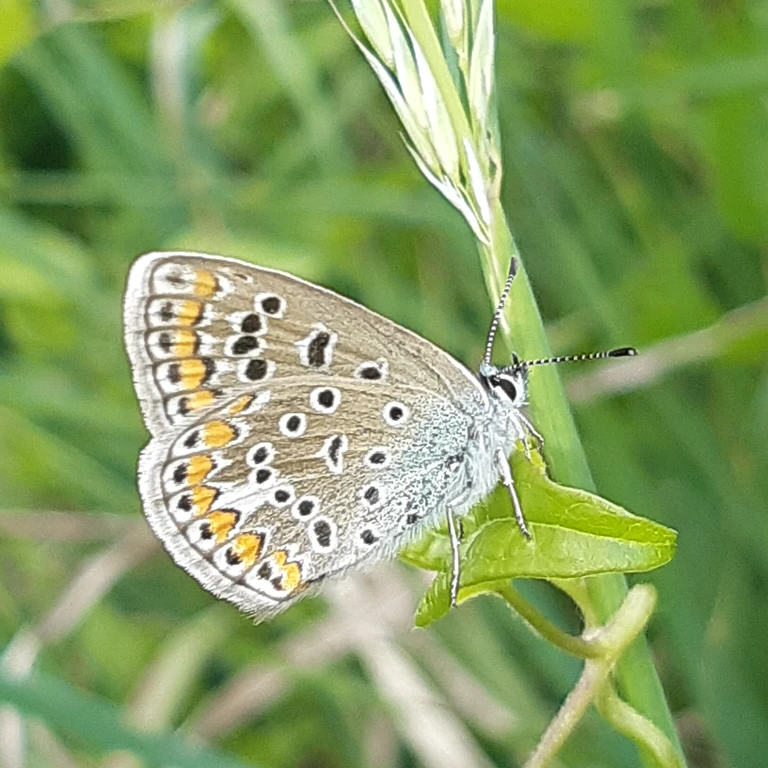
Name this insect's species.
Polyommatus icarus
